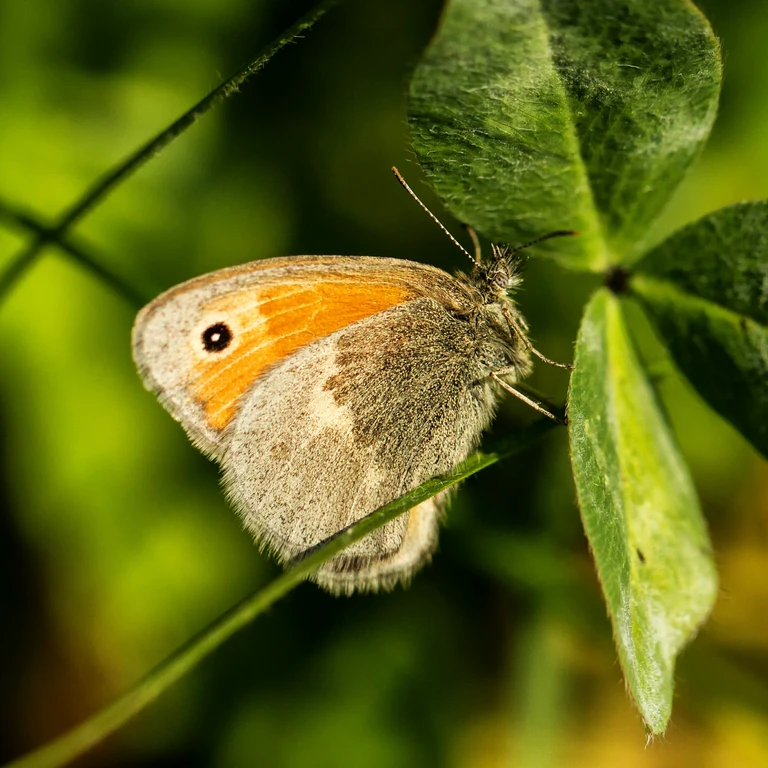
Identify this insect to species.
Coenonympha pamphilus
